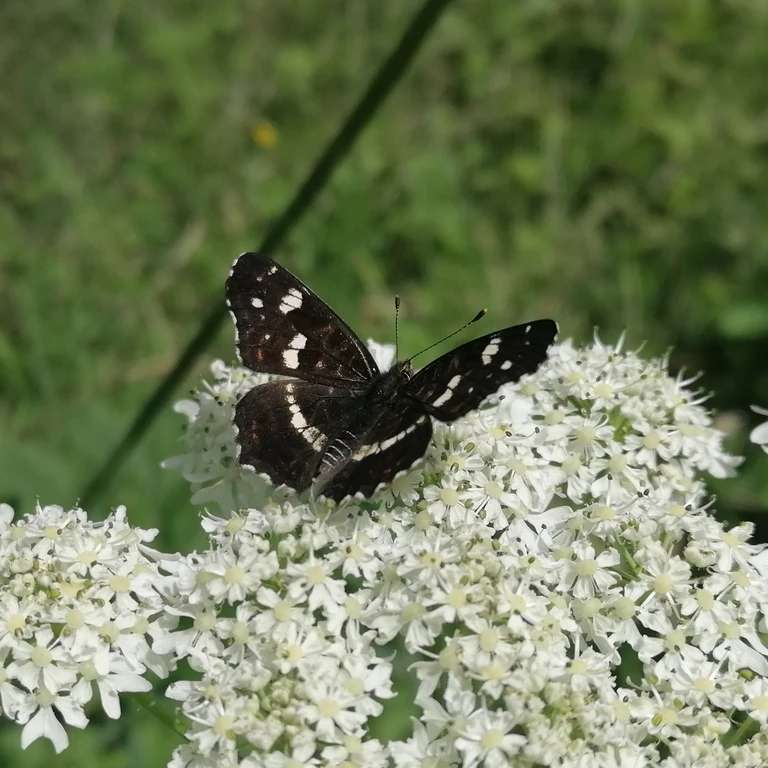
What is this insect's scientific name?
Araschnia levana
